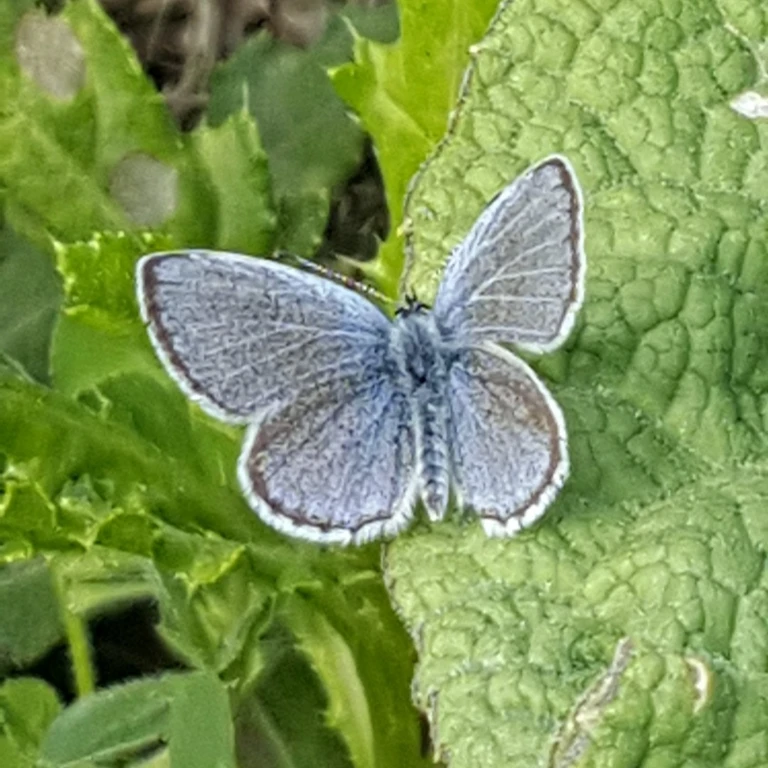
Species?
Cupido decolorata (also Elkalyce decolorata)
